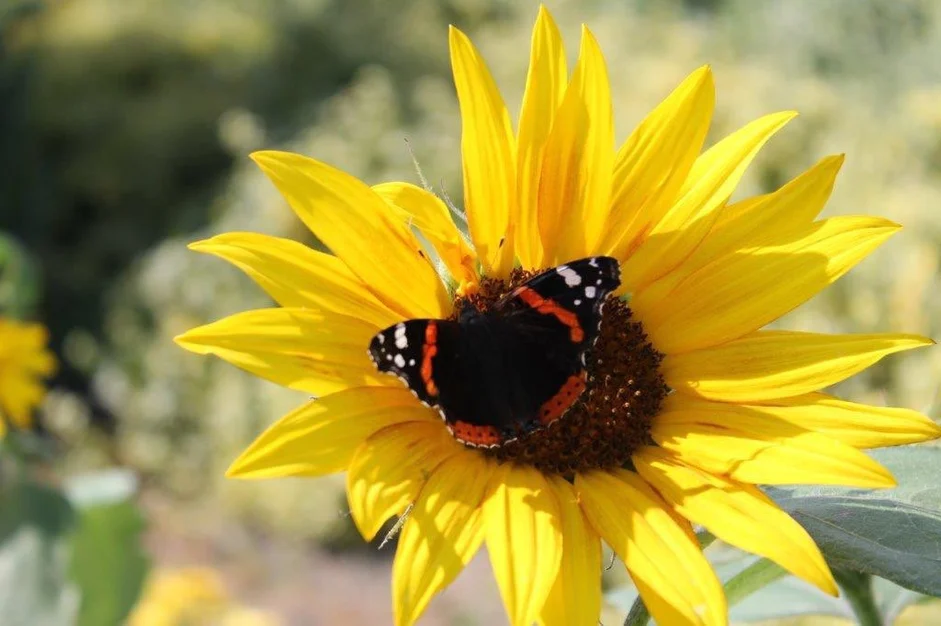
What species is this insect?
Vanessa atalanta
